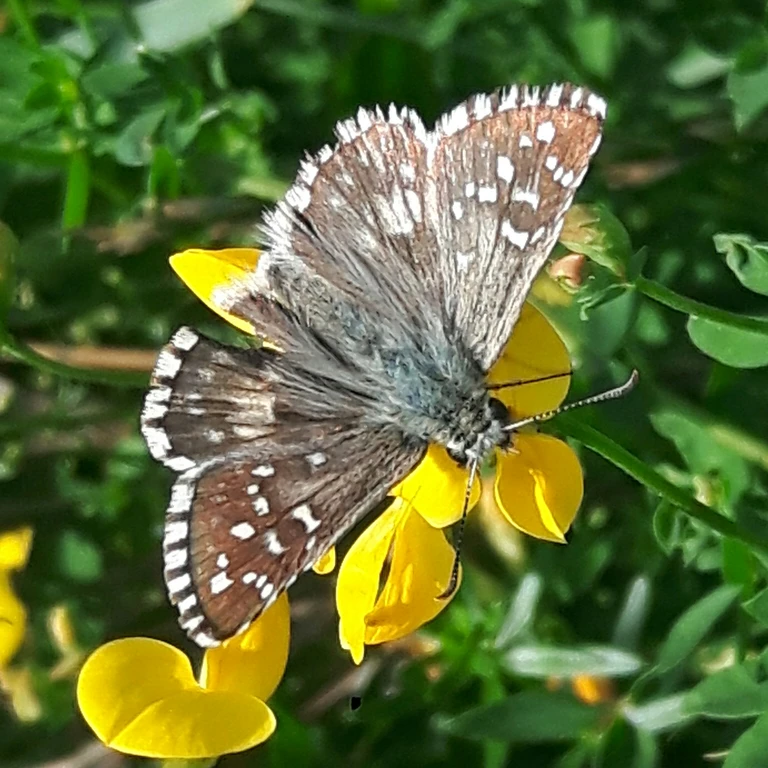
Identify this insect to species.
Pyrgus malvae
